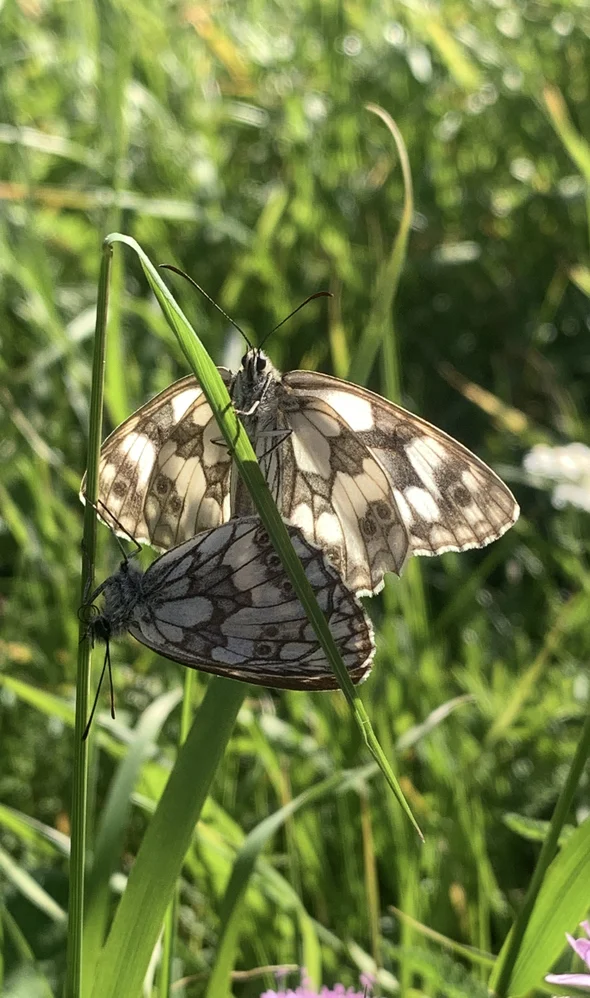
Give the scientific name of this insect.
Melanargia galathea
